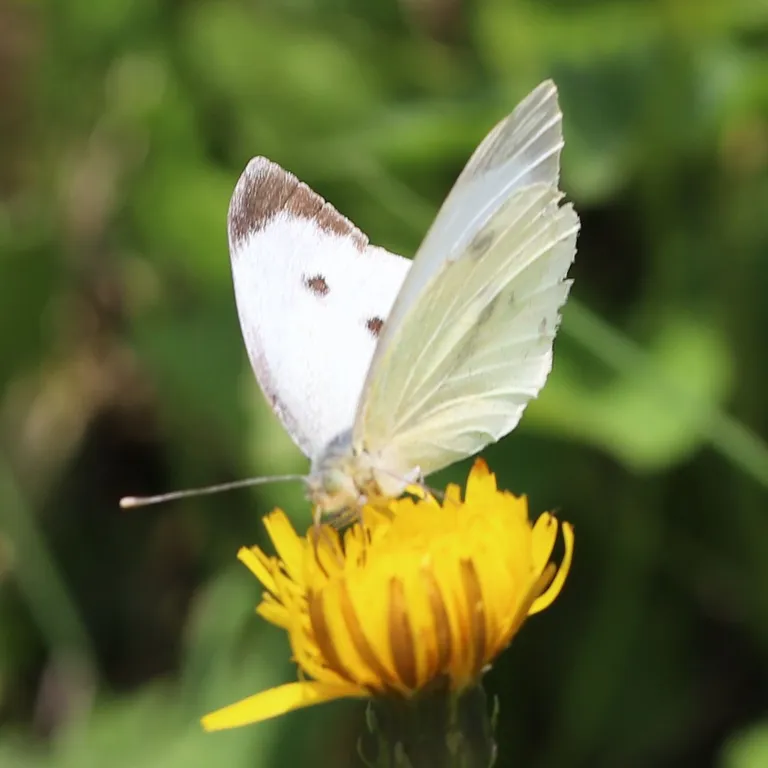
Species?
Pieris brassicae
